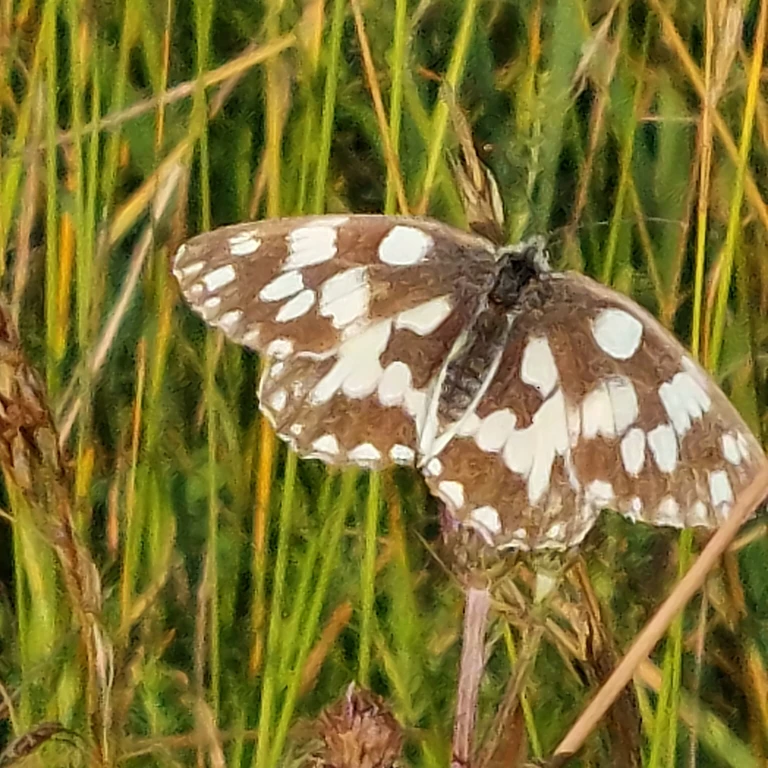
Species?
Melanargia galathea
